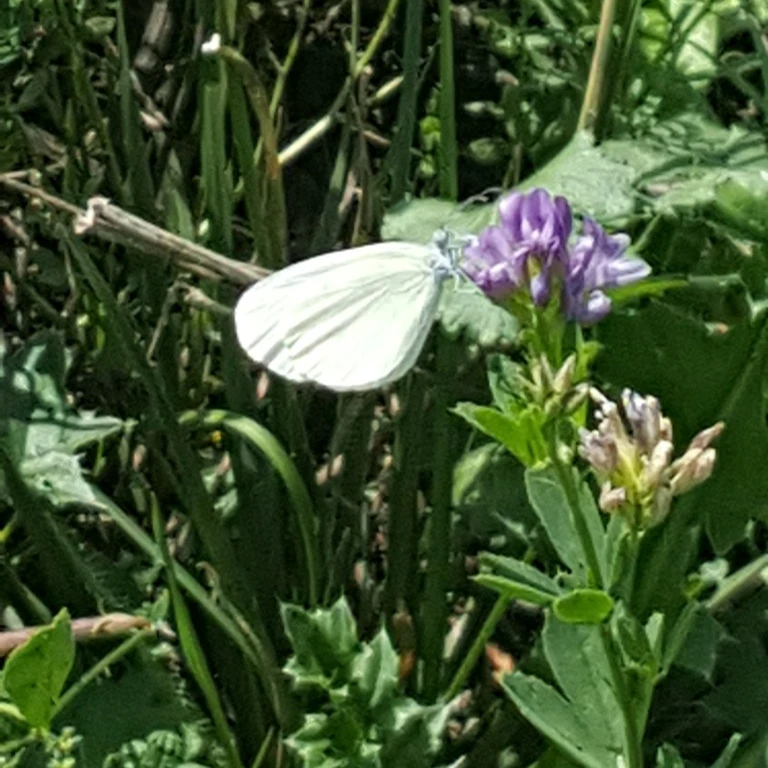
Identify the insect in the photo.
Leptidea sinapis/juvernica
